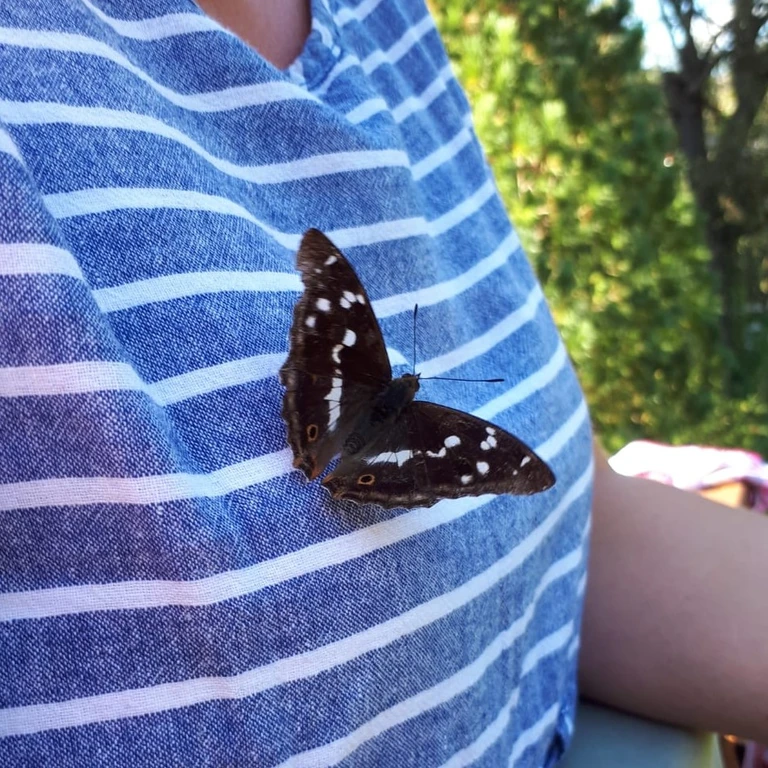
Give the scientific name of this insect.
Apatura iris
